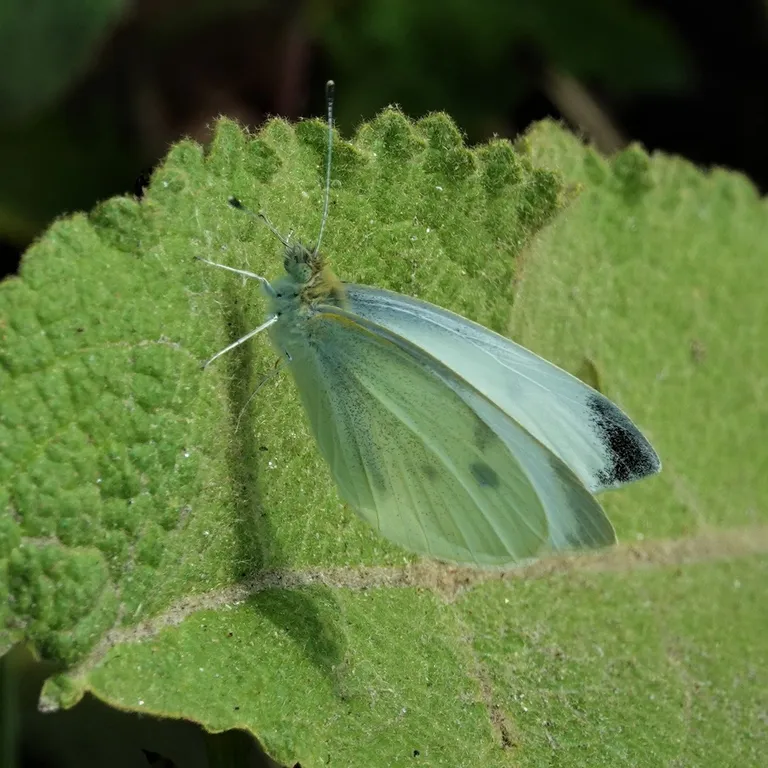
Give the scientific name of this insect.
Pieris rapae
